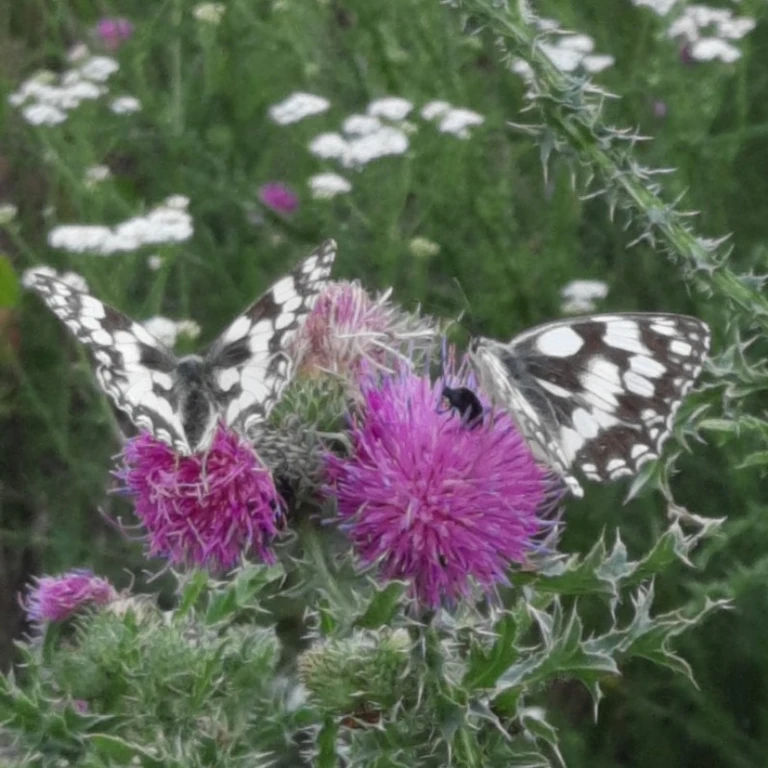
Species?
Melanargia galathea
